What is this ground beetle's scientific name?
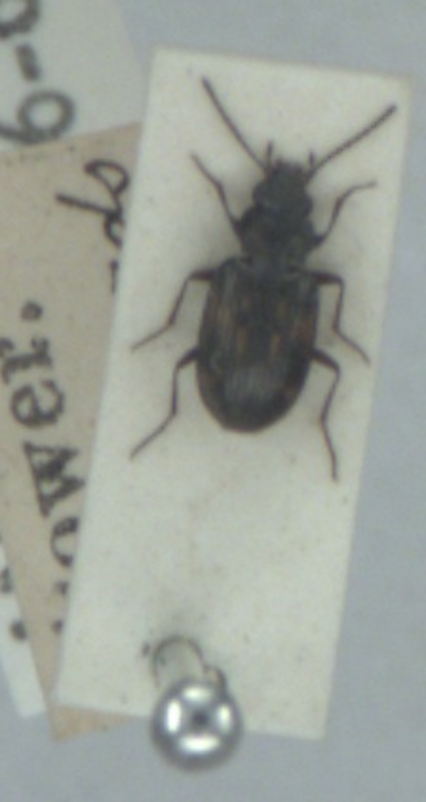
Bembidion obliquum
